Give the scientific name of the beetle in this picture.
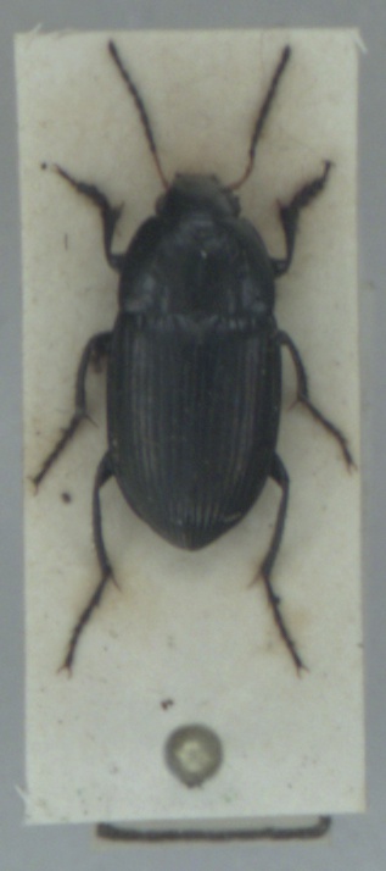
Amara ovata
